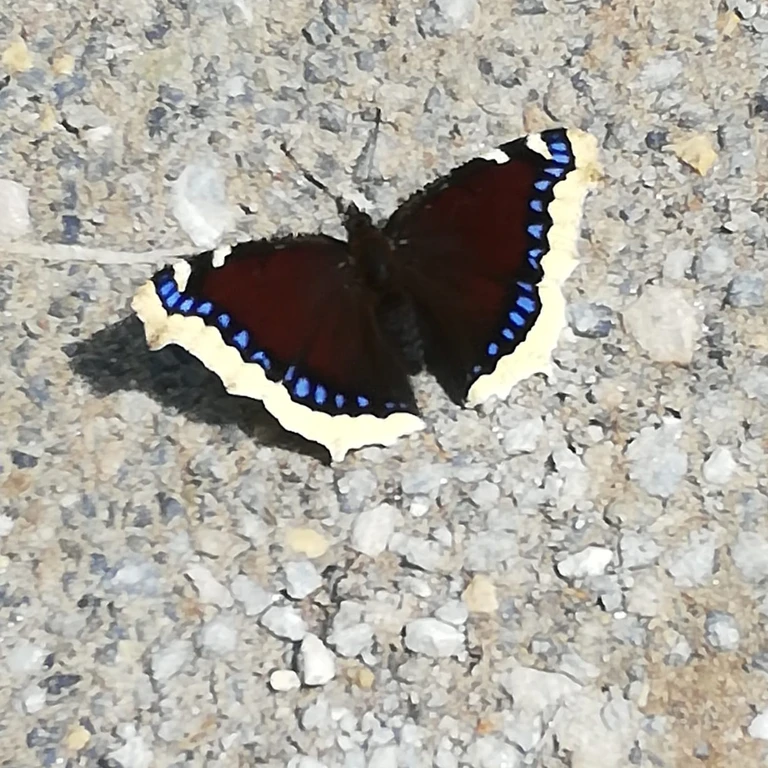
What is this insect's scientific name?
Nymphalis antiopa
